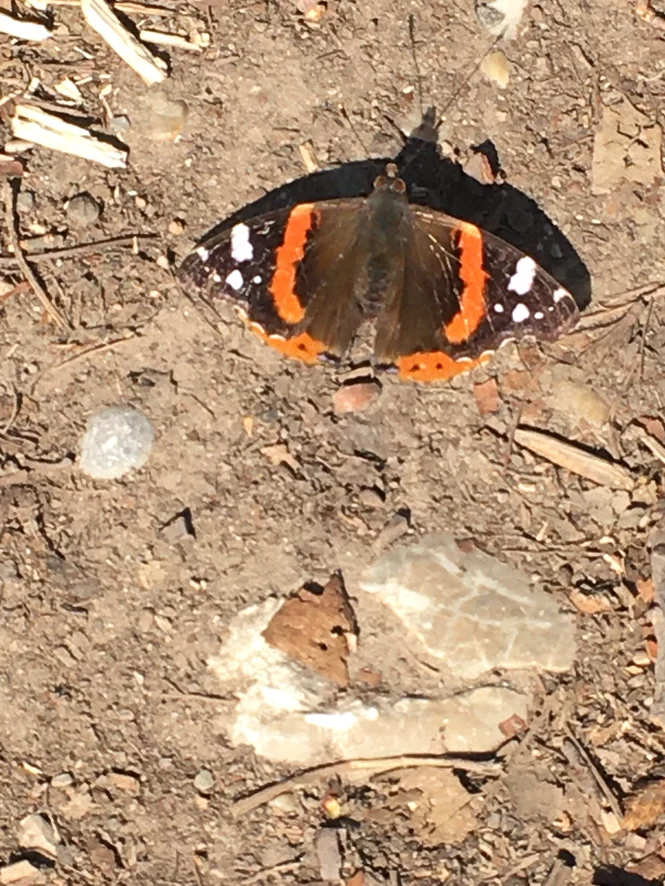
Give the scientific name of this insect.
Vanessa atalanta
